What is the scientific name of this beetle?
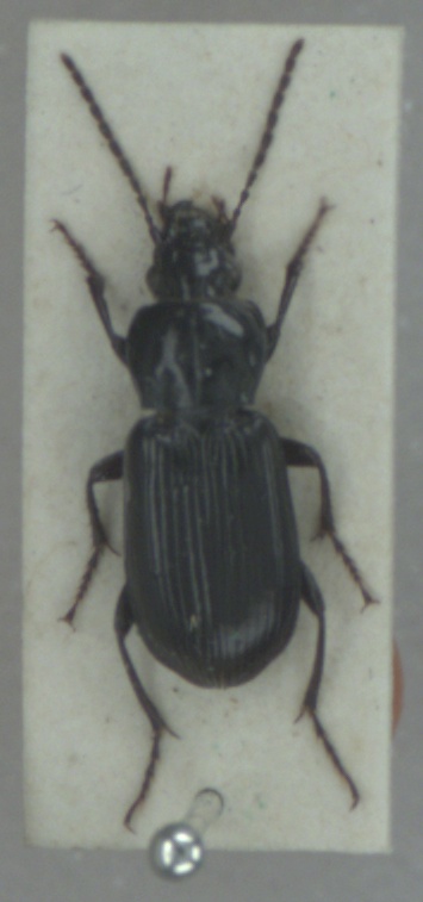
Pterostichus anthracinus
